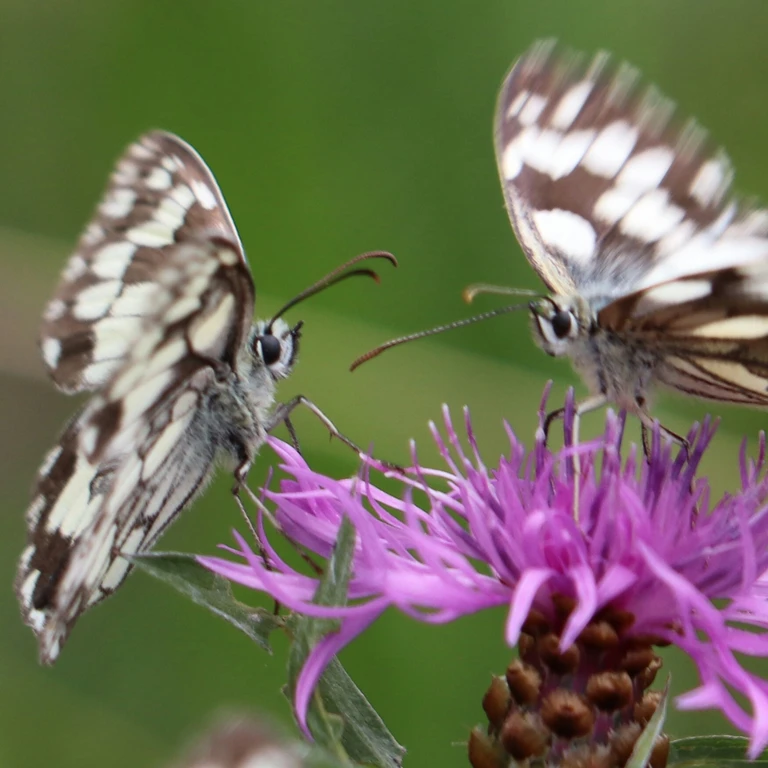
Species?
Melanargia galathea
